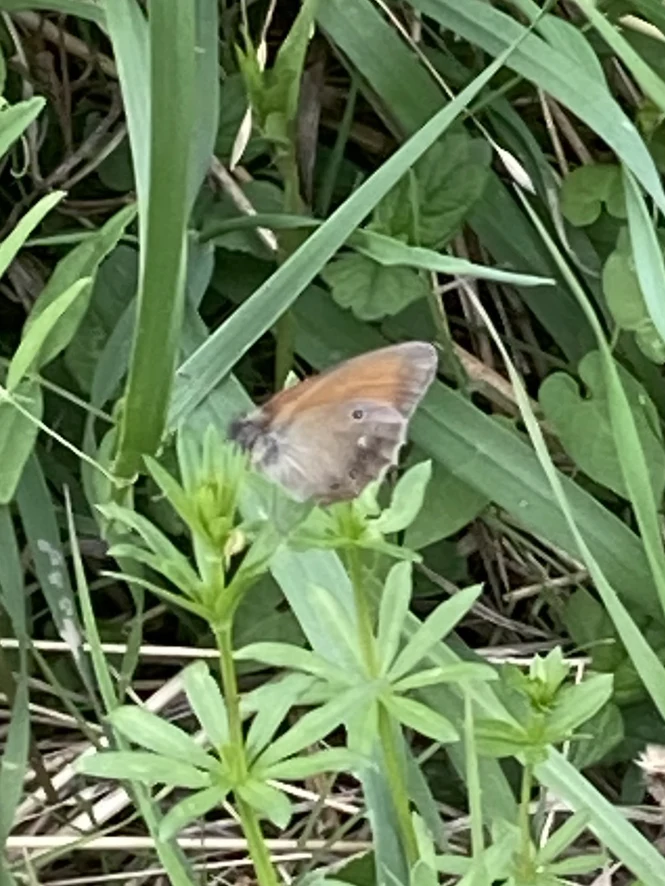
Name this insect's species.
Coenonympha glycerion (also Coenonympha iphis)
